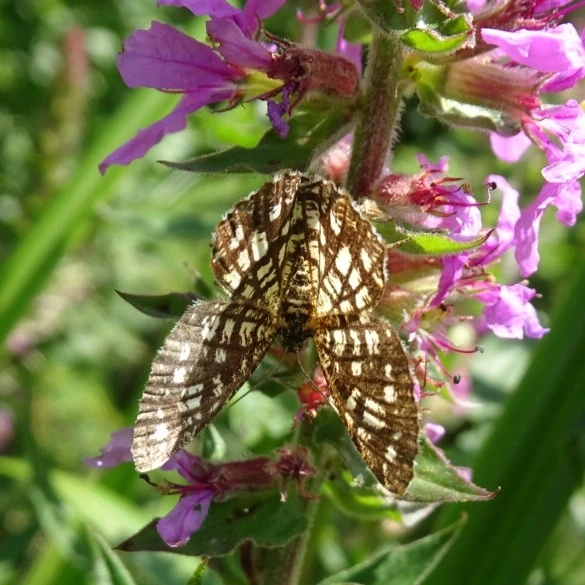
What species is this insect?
Chiasmia clathrata
